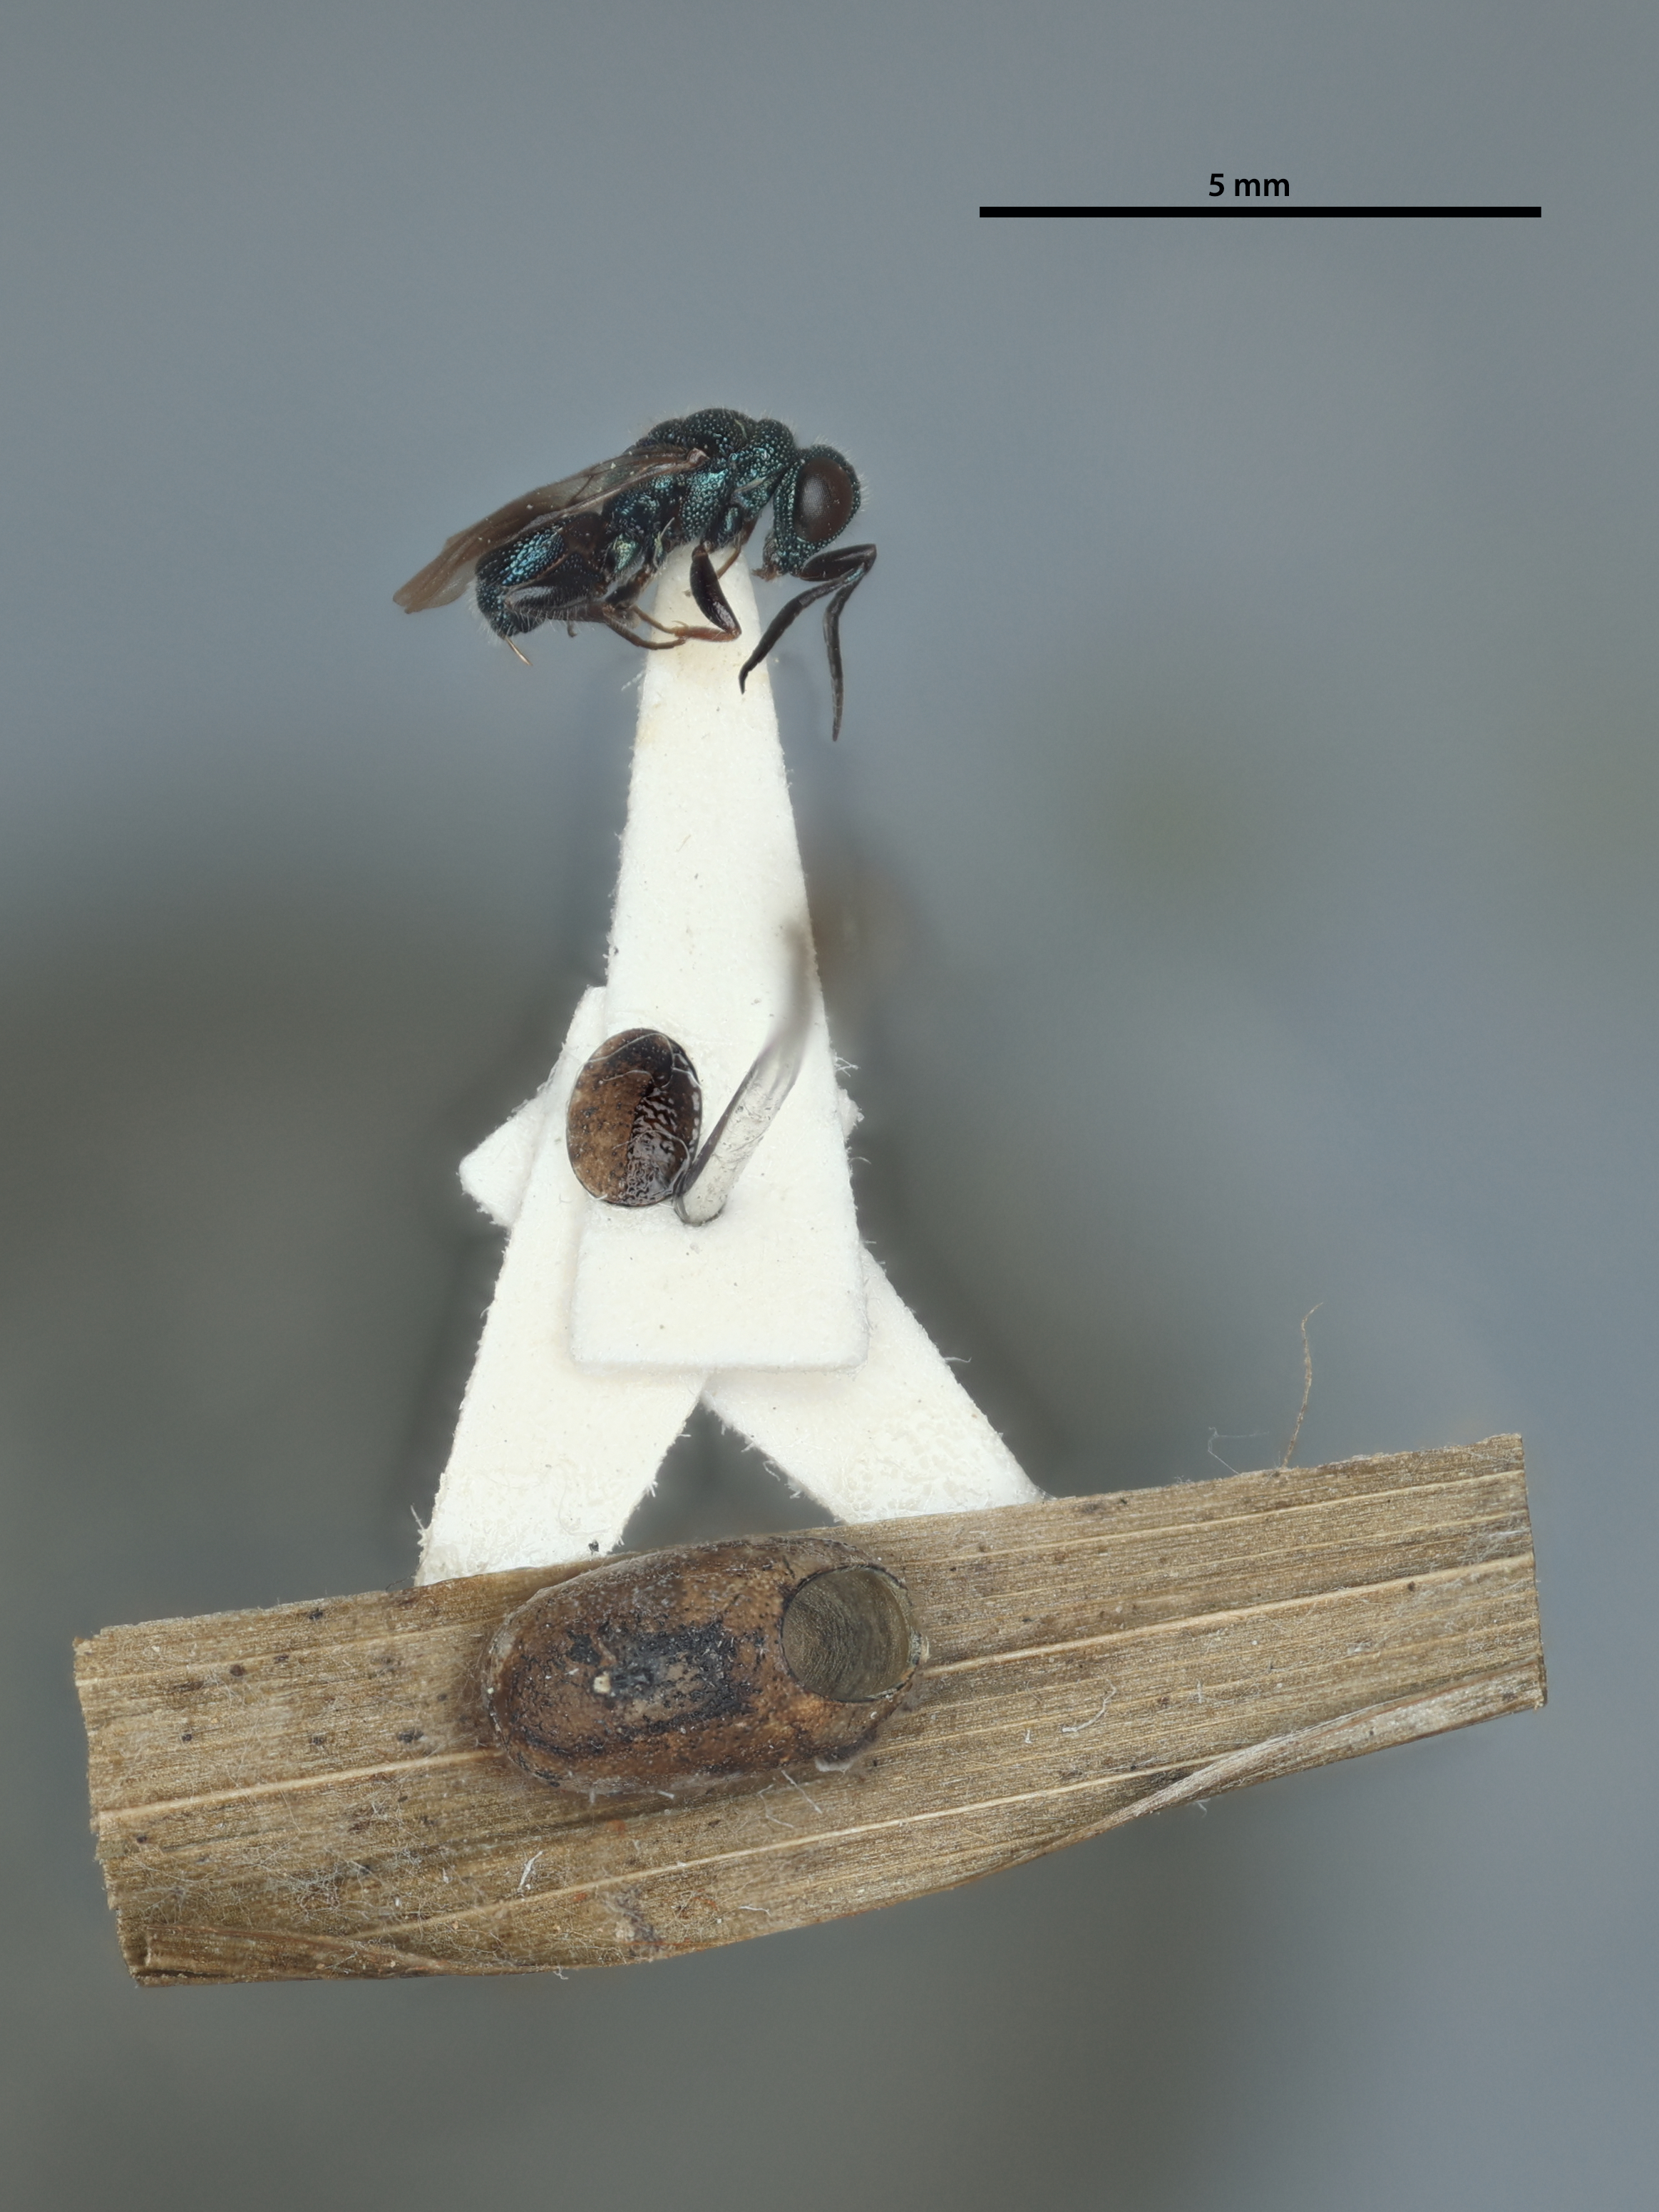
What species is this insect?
Duckeia vagabunda
